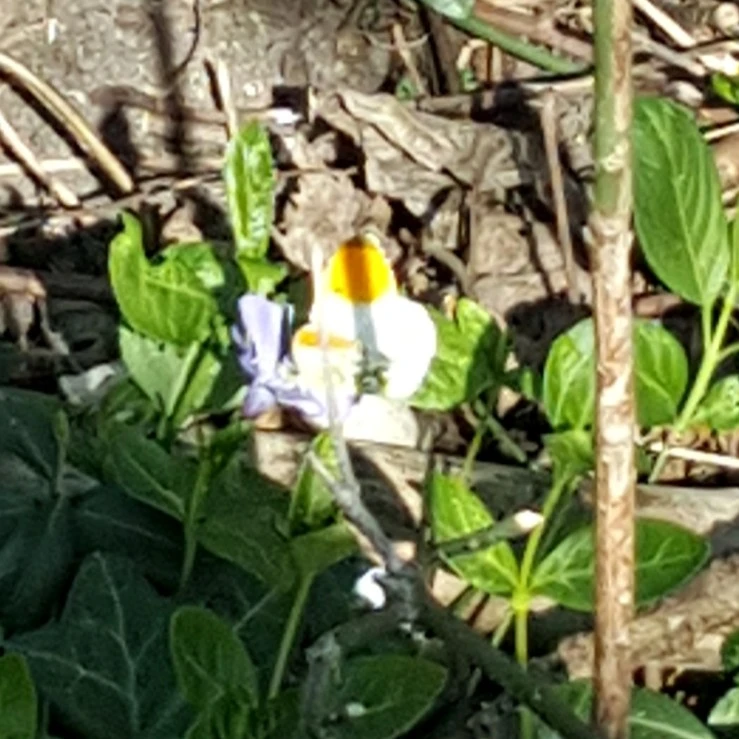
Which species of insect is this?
Anthocharis cardamines
